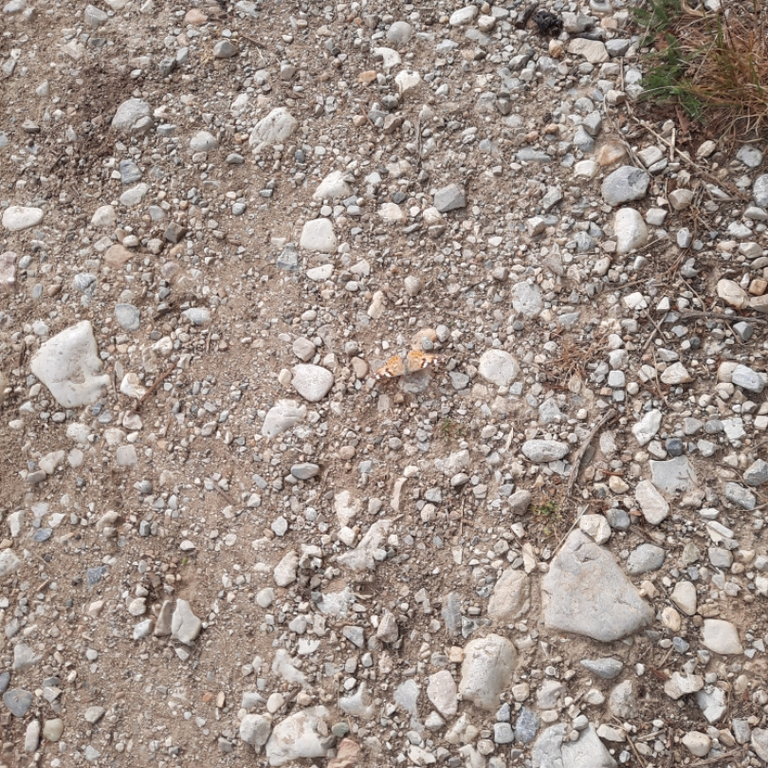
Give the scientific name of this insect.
Vanessa cardui
